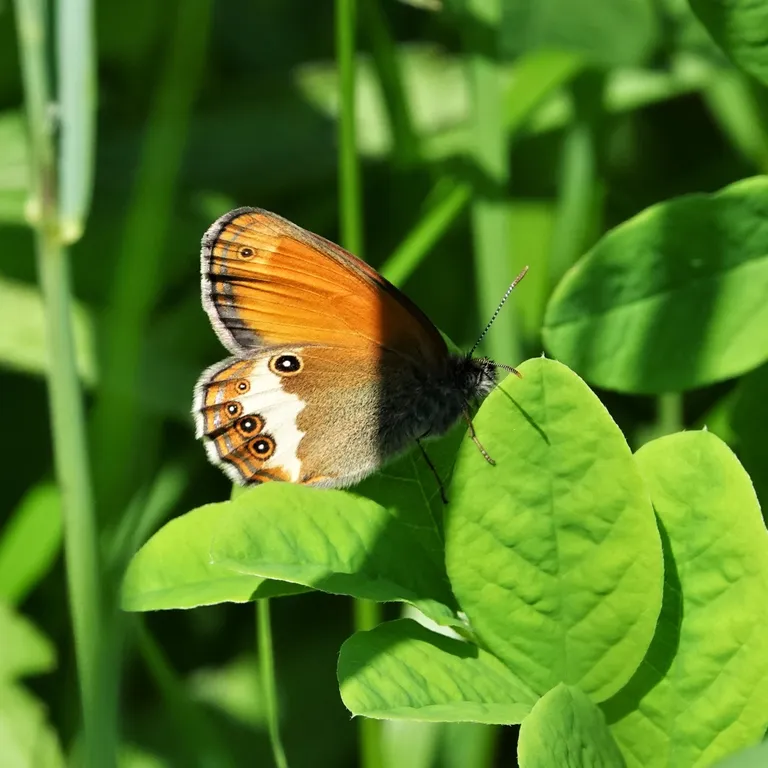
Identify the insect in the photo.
Coenonympha arcania
